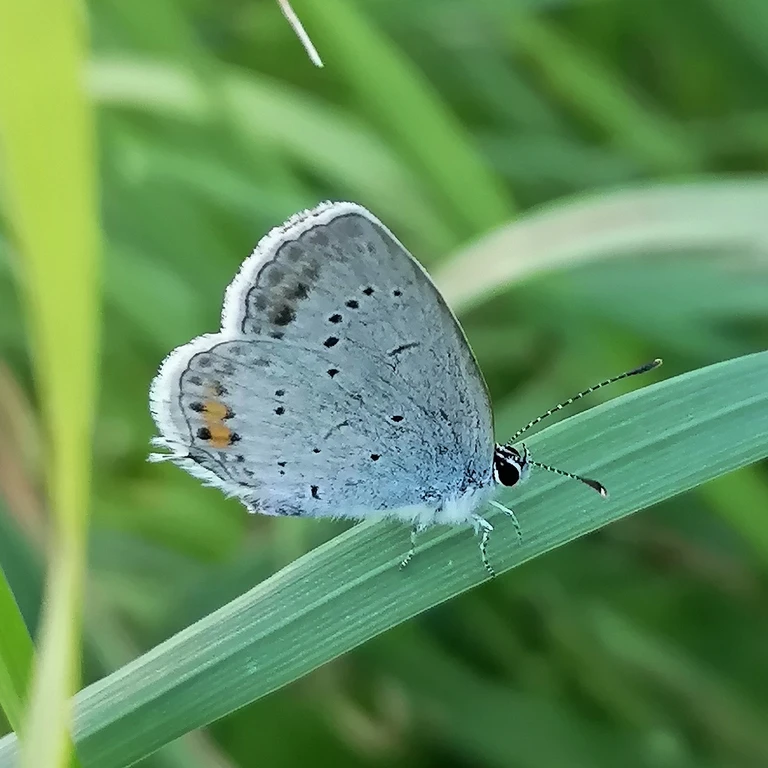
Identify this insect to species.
Cupido argiades (also Elkalyce argiades)
